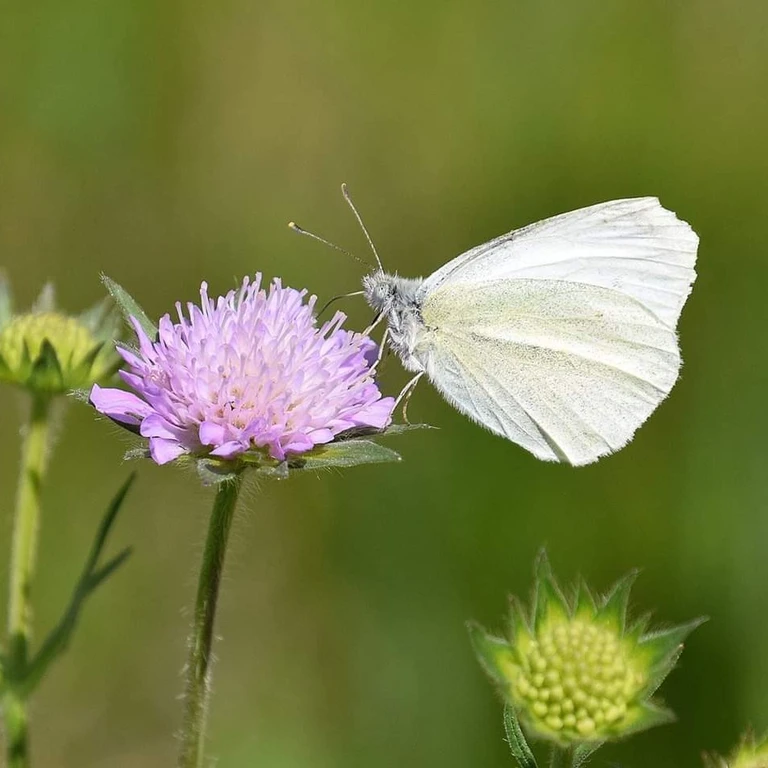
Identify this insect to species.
Pieris rapae
